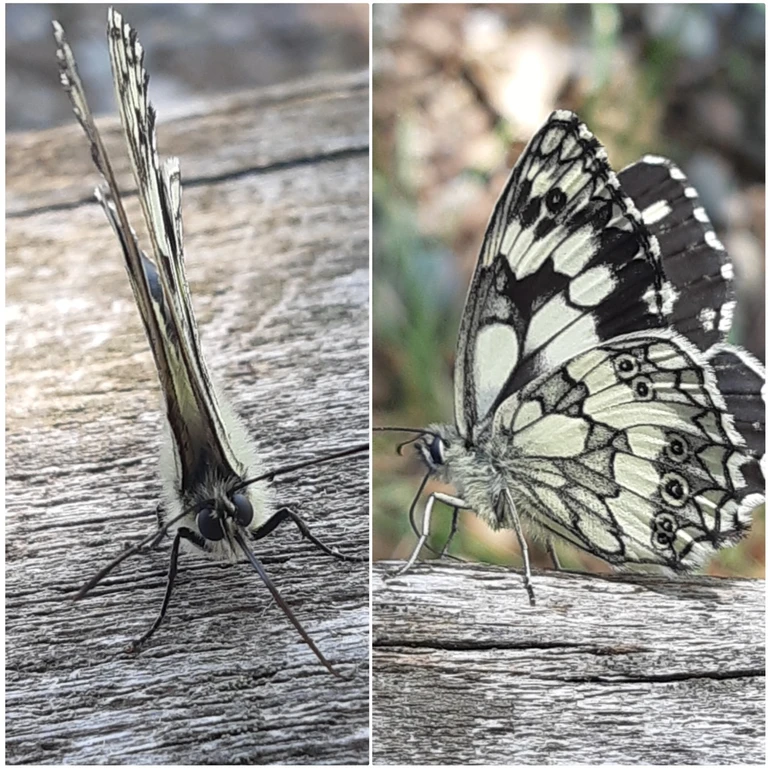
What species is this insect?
Melanargia galathea
